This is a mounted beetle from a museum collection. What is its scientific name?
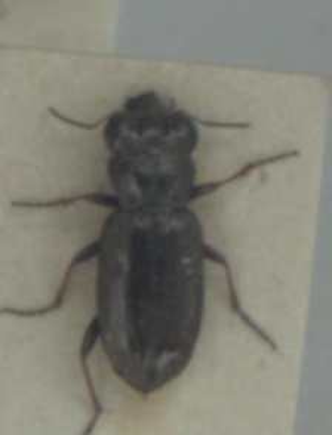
Notiophilus rufipes
